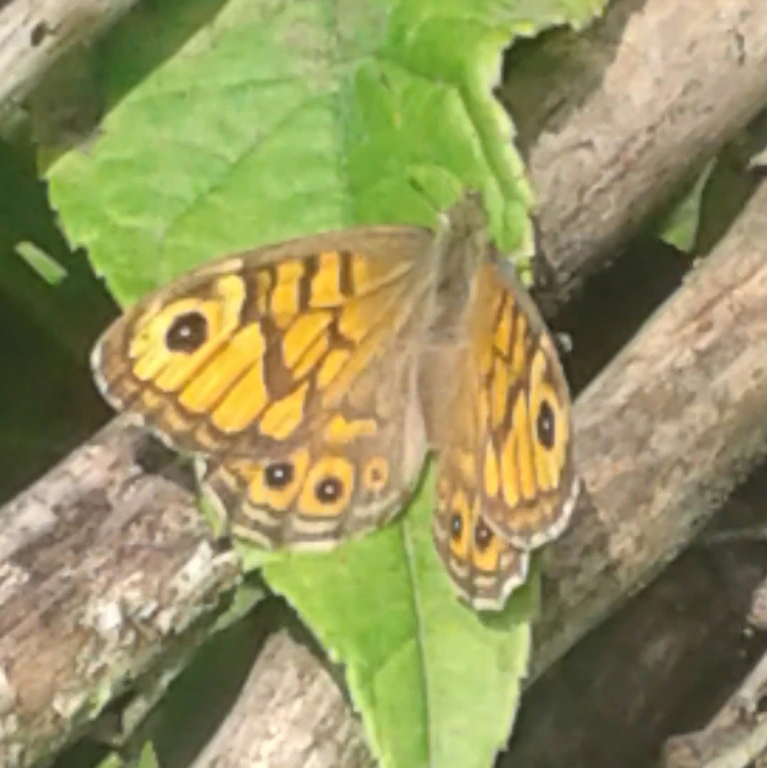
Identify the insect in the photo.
Lasiommata megera (also Pararge megera)
